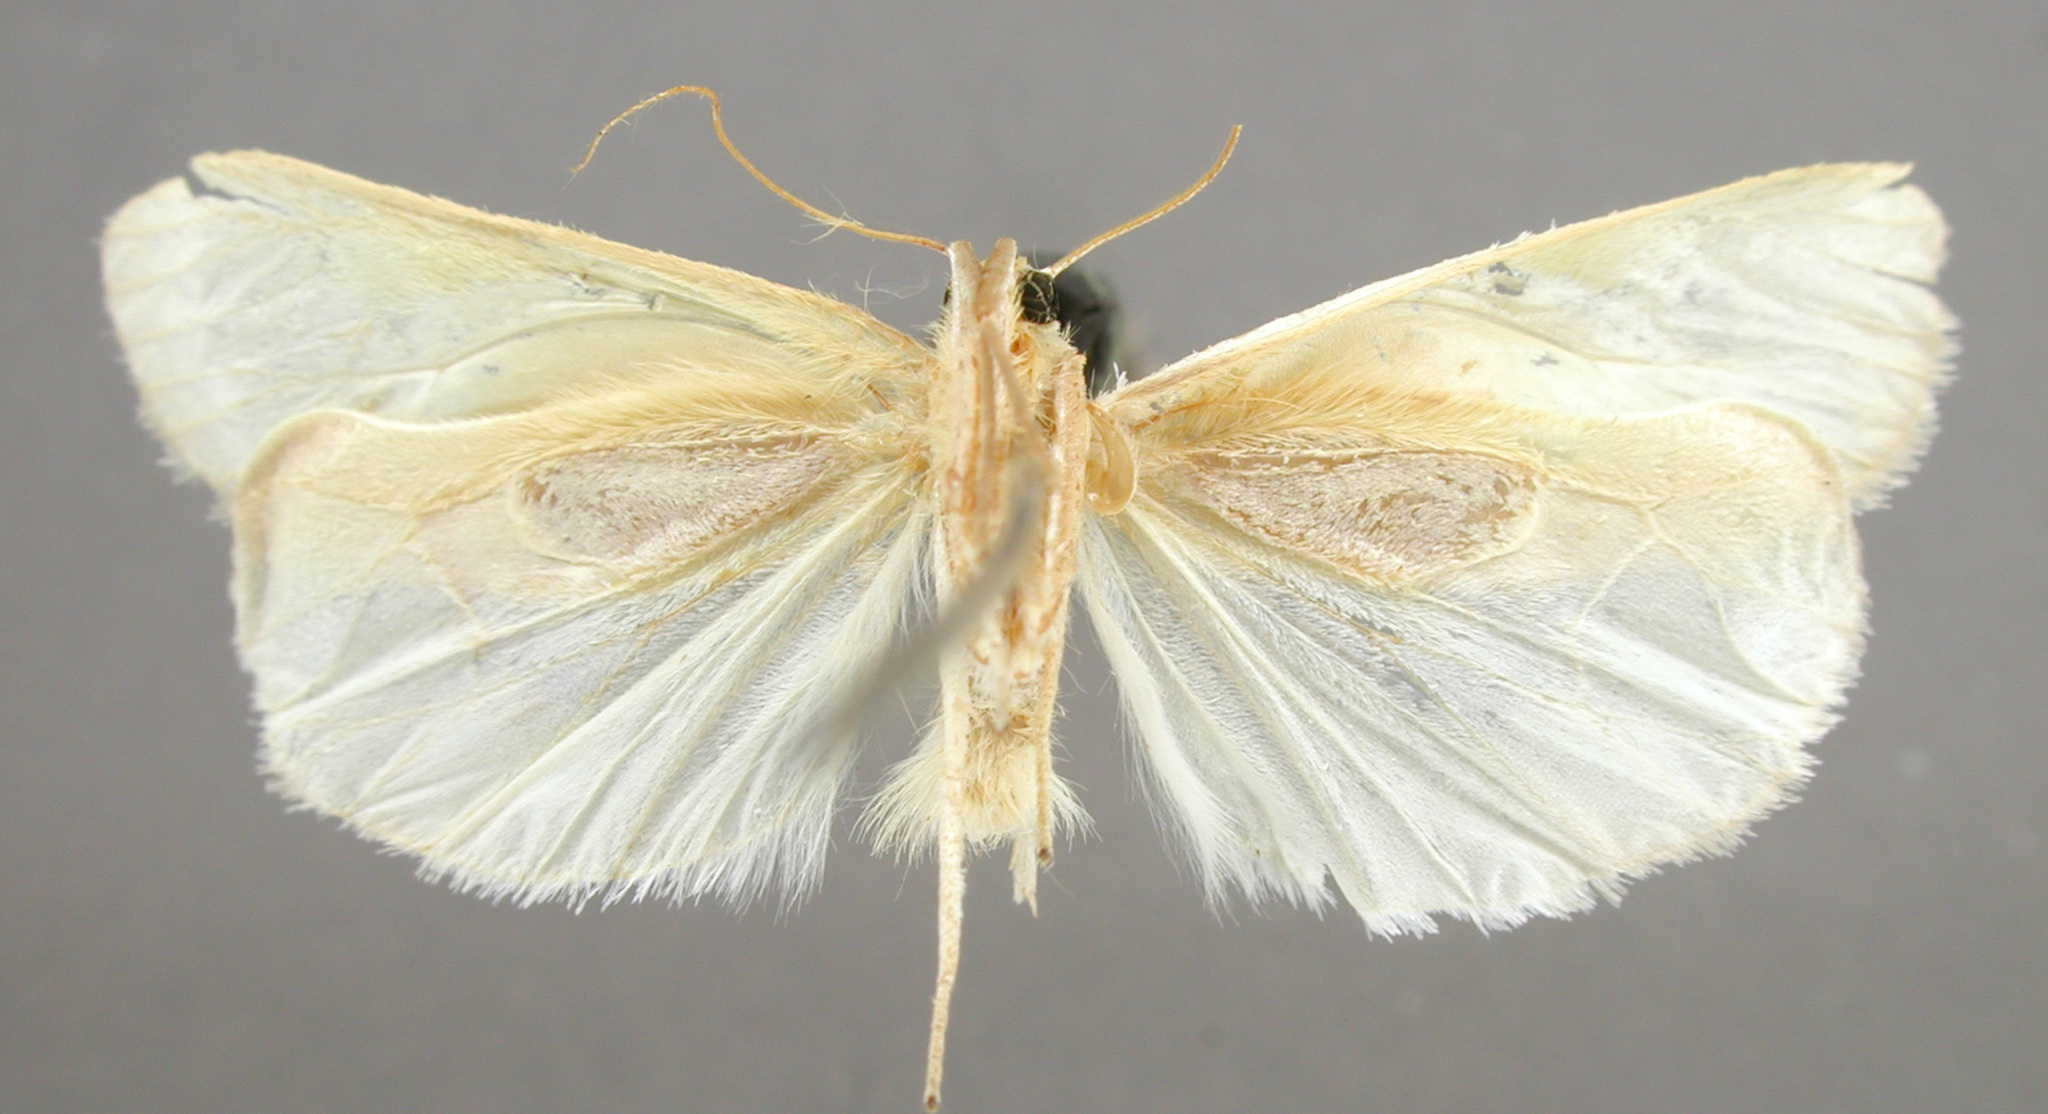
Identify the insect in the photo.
Macroptila nubecula
